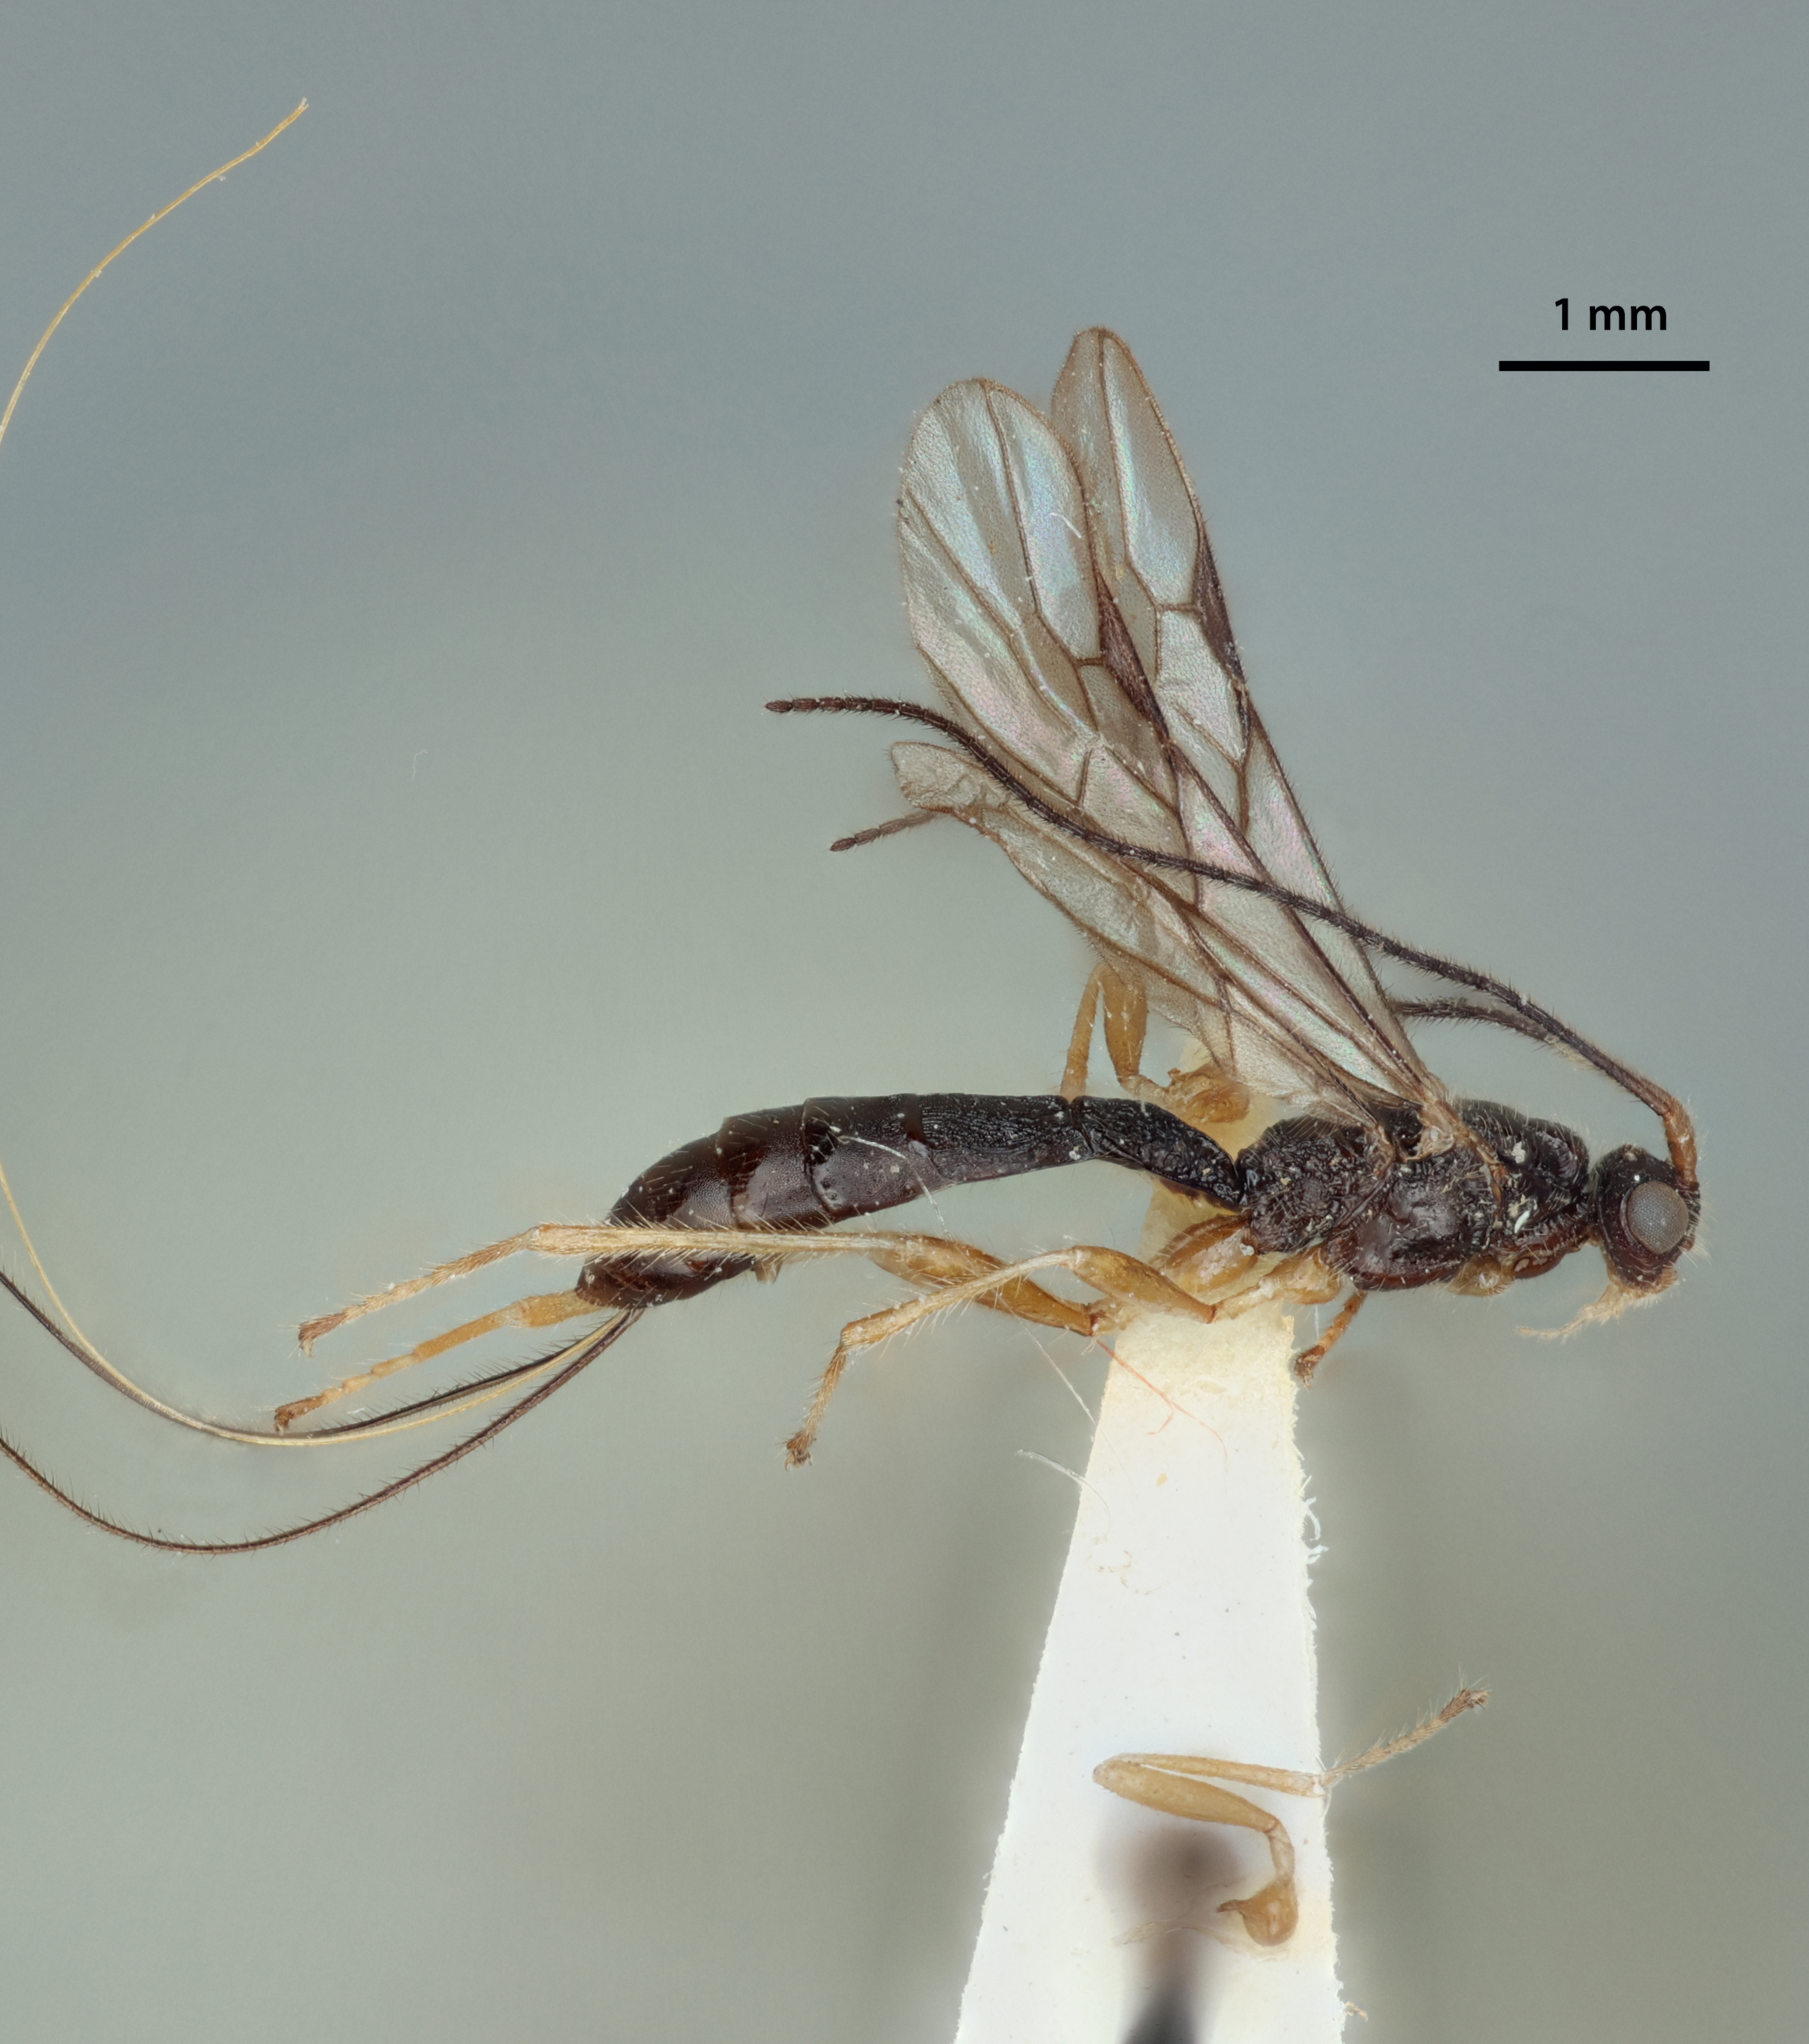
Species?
Monitoriella elongata
